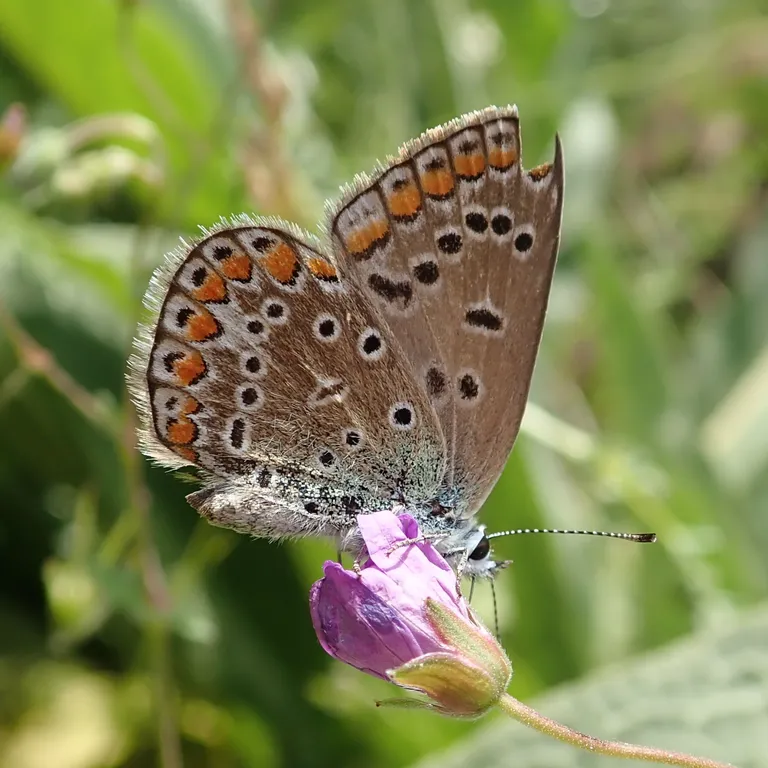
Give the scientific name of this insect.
Polyommatus icarus
